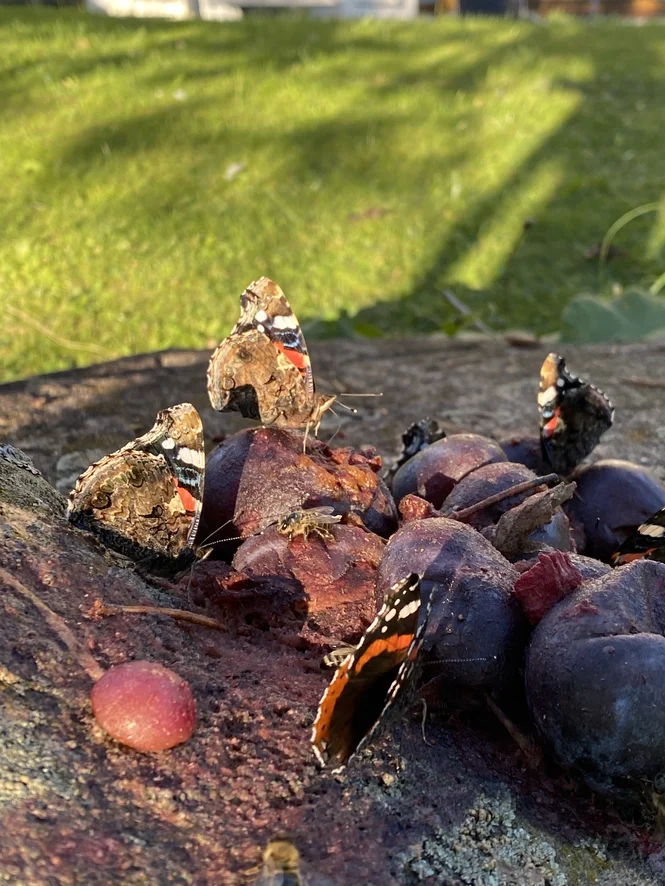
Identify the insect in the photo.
Vanessa atalanta
